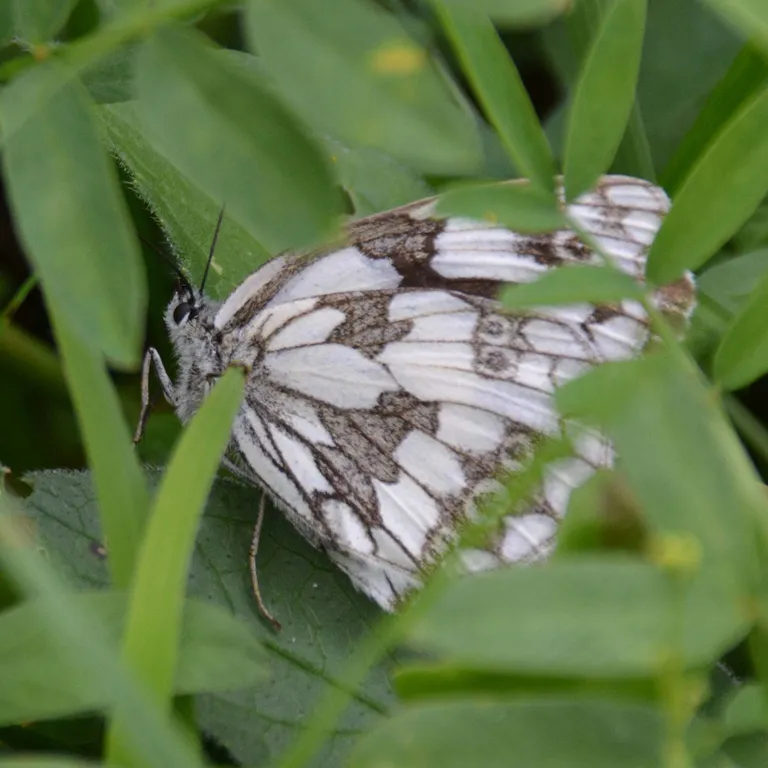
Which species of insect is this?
Melanargia galathea
